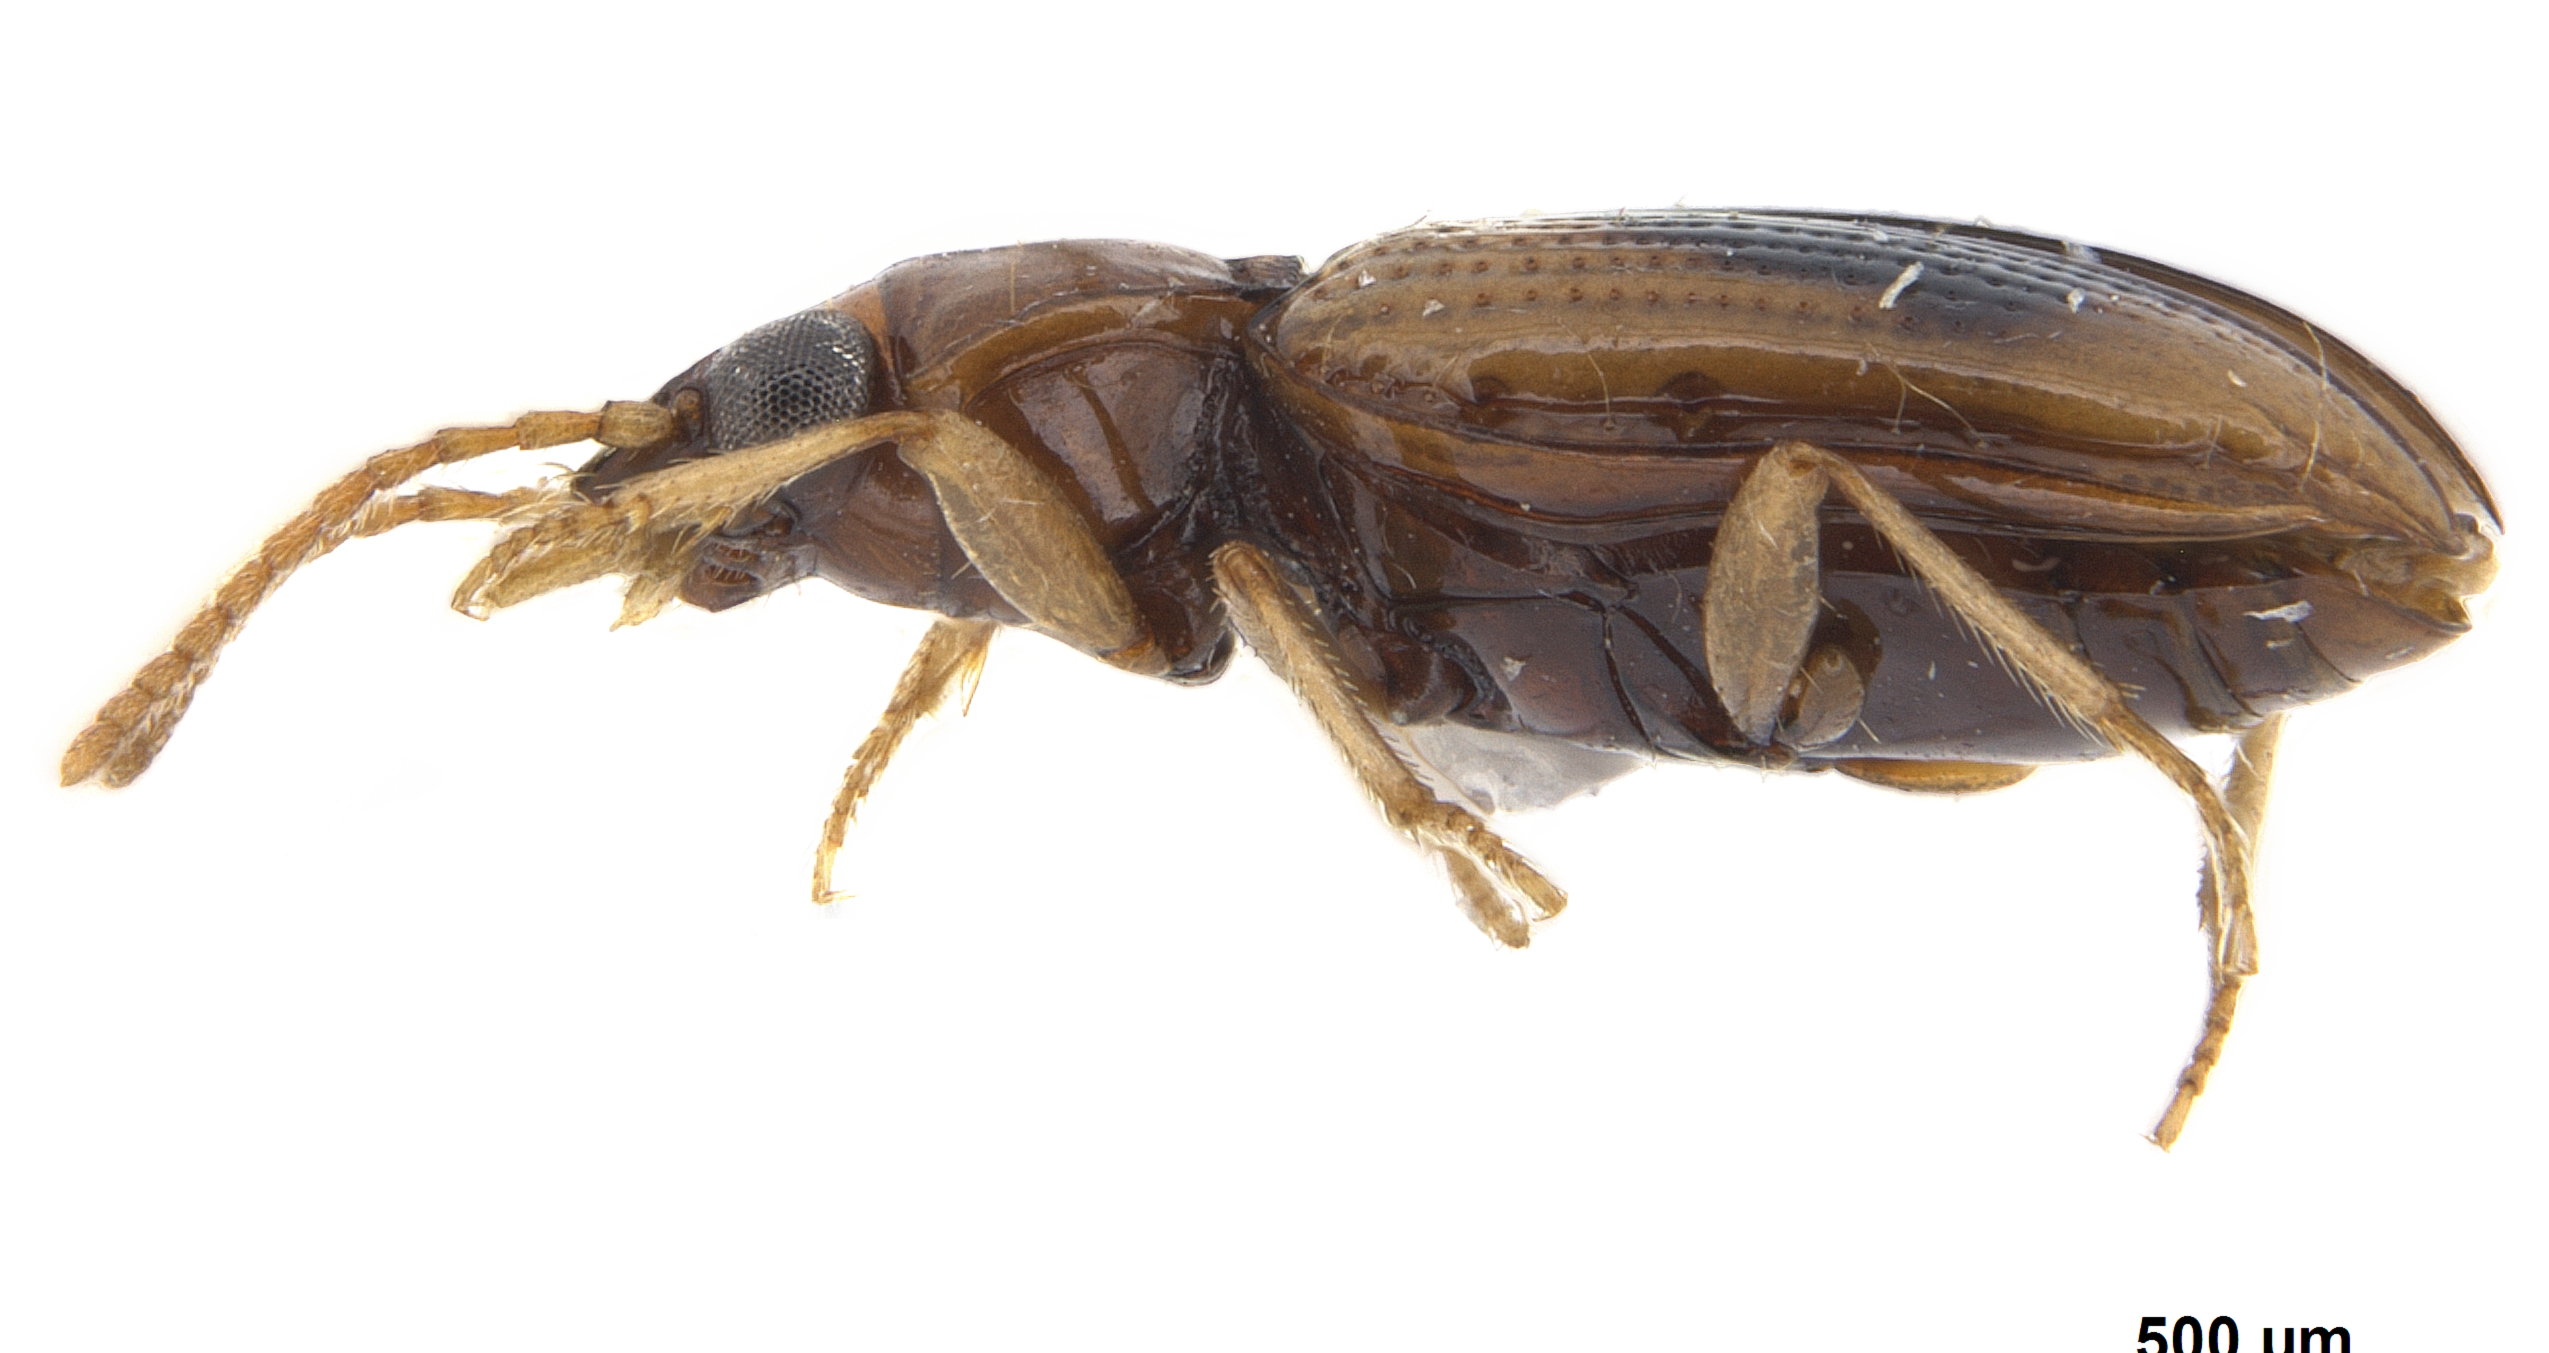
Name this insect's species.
Pericompsus sagma
